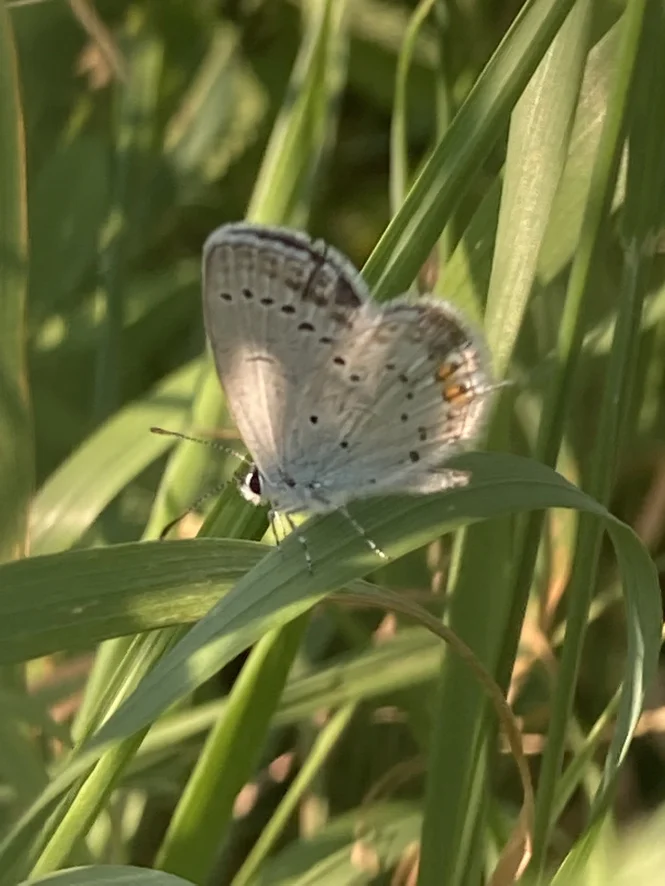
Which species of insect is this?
Cupido argiades (also Elkalyce argiades)
